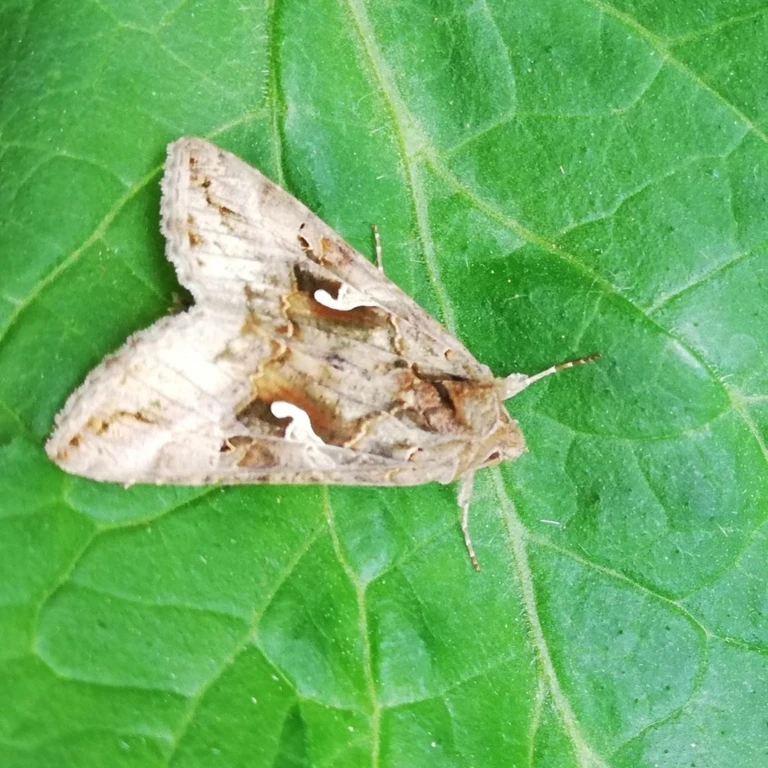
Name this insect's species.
Autographa gamma
